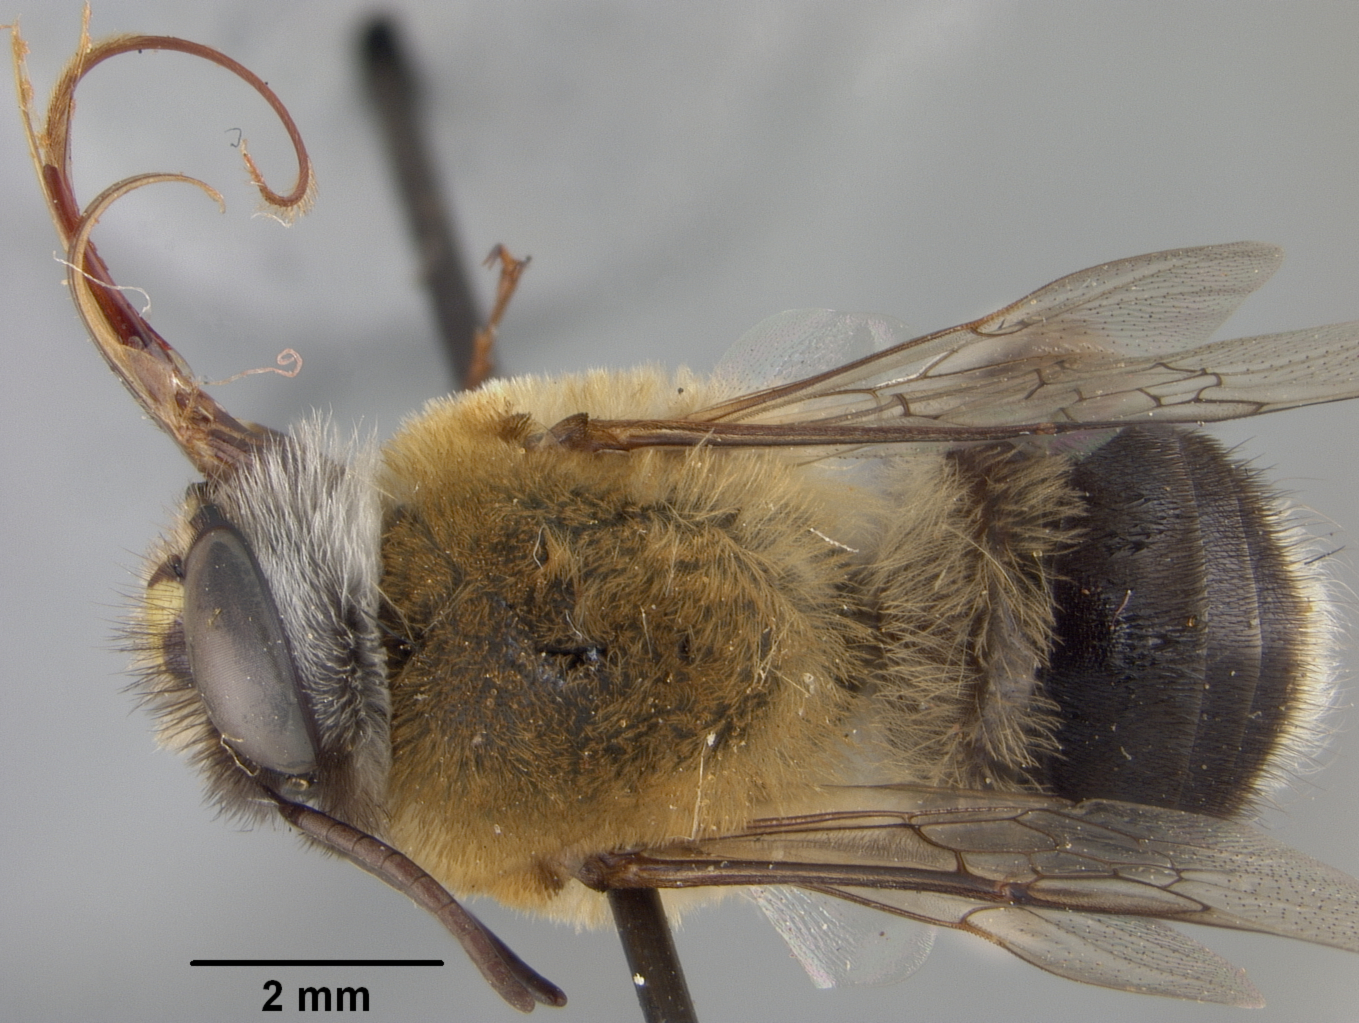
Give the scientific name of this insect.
Centris durantae
